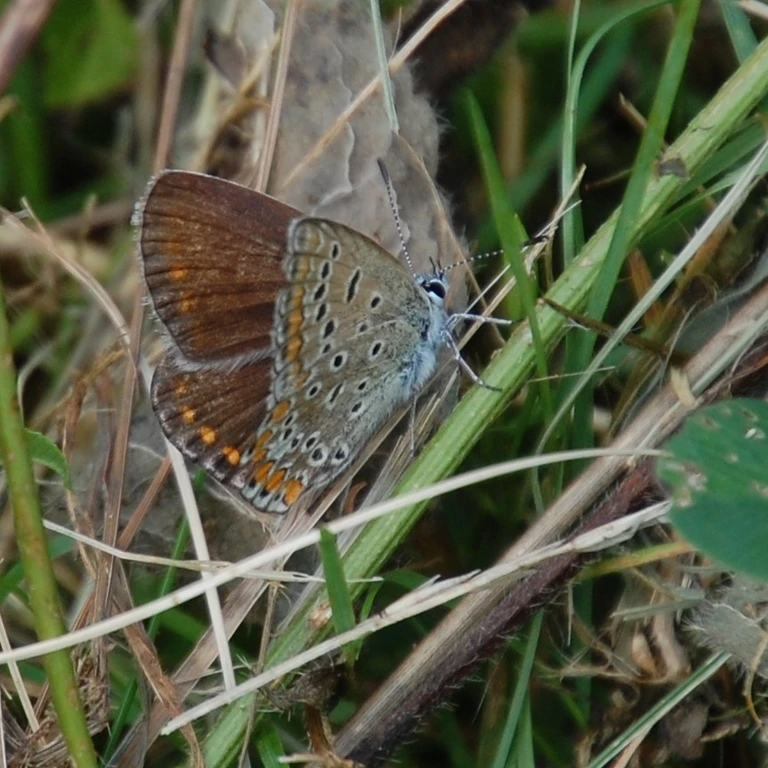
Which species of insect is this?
Polyommatus icarus
